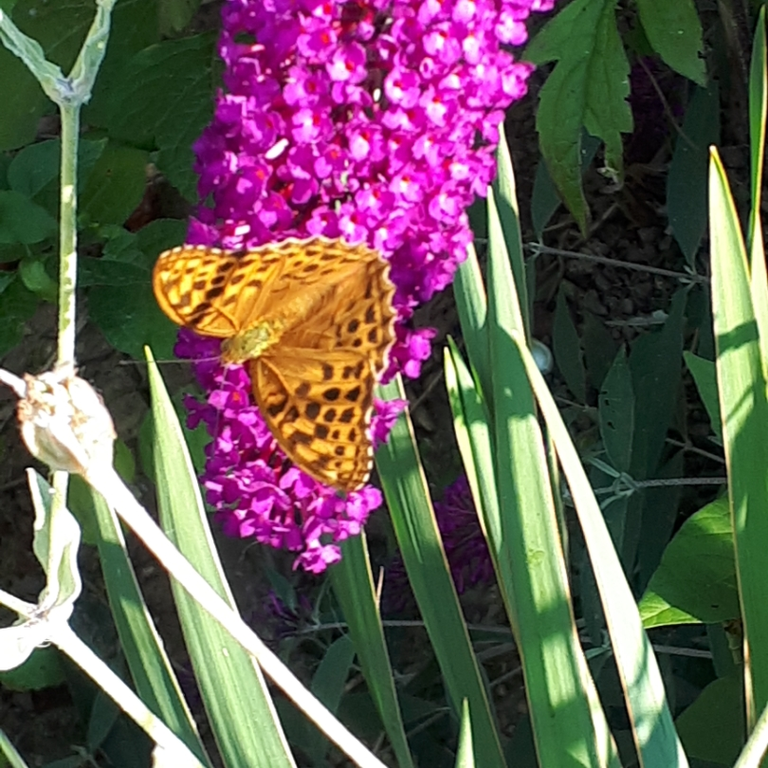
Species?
Argynnis paphia
